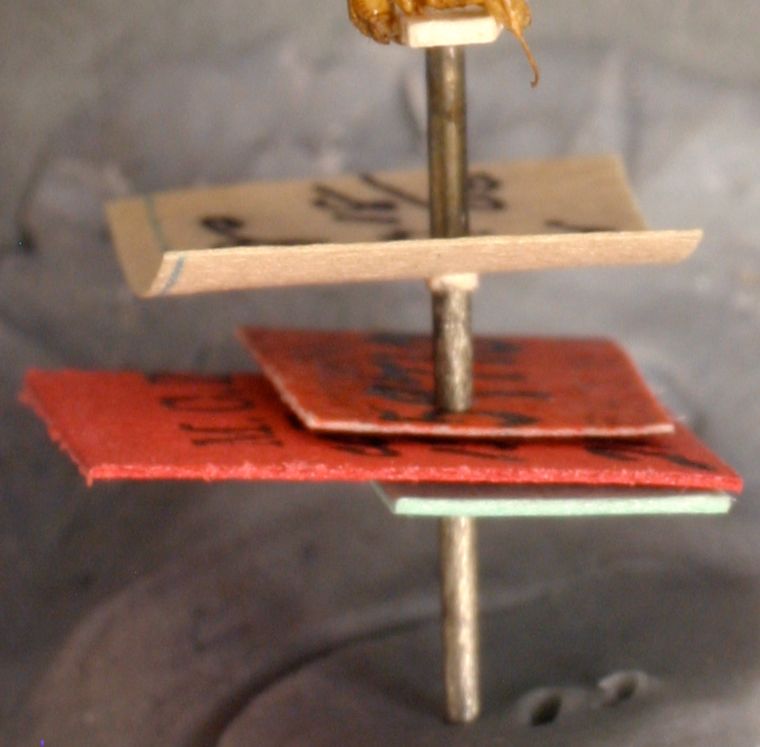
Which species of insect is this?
Lasius occidentalis
